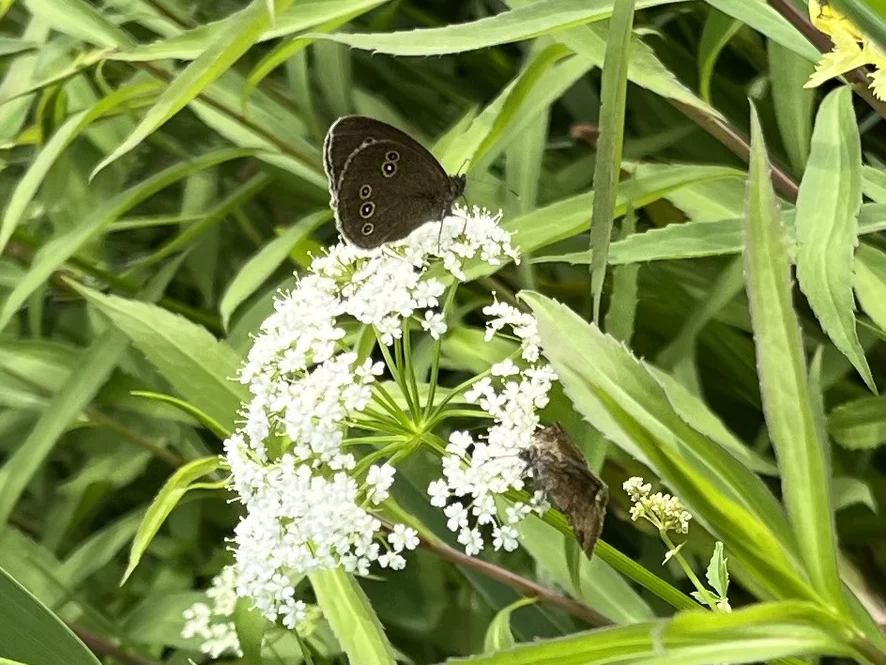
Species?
Aphantopus hyperantus
